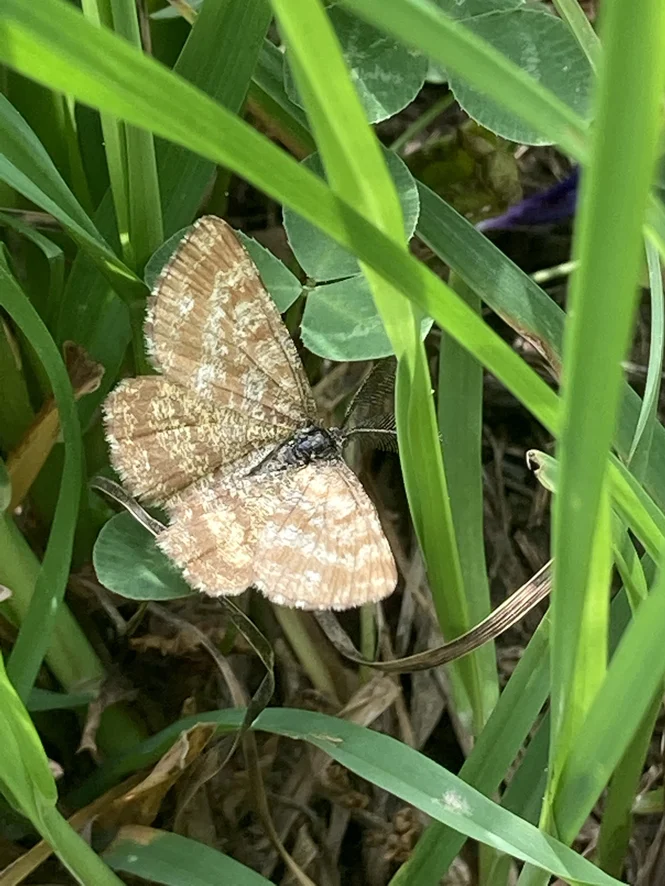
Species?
Ematurga atomaria
